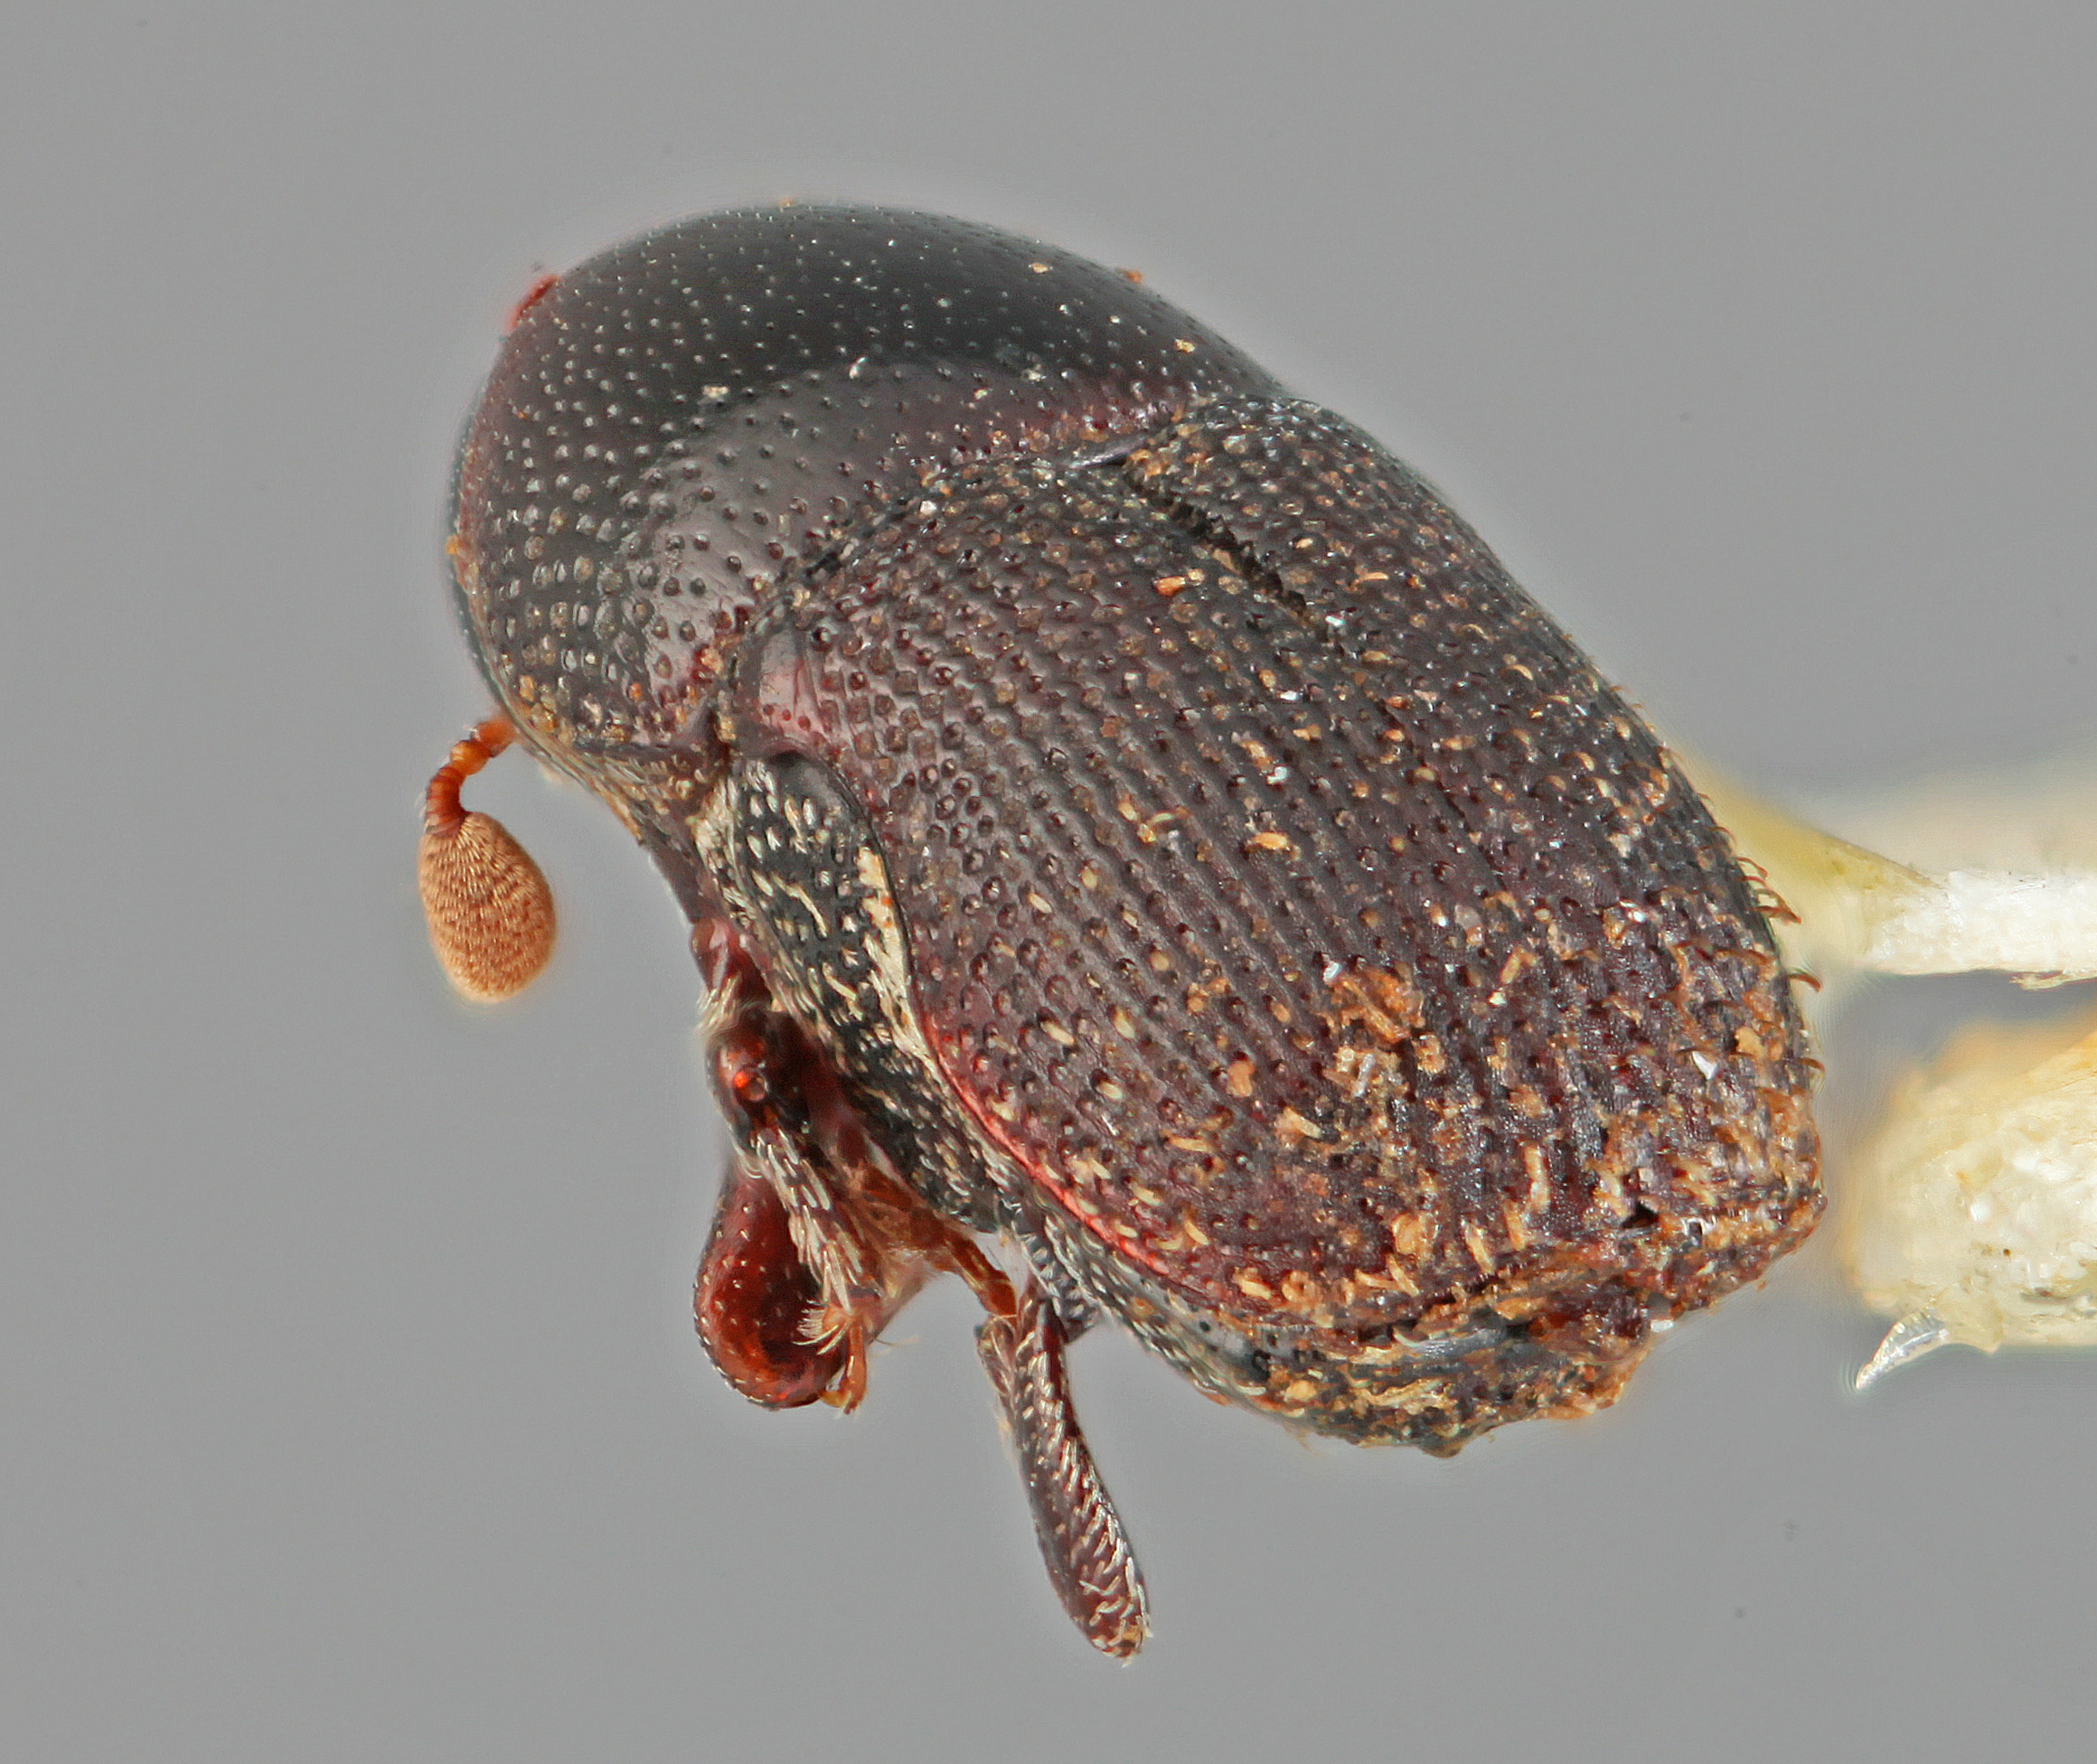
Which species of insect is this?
Scolytopsis cubensis
